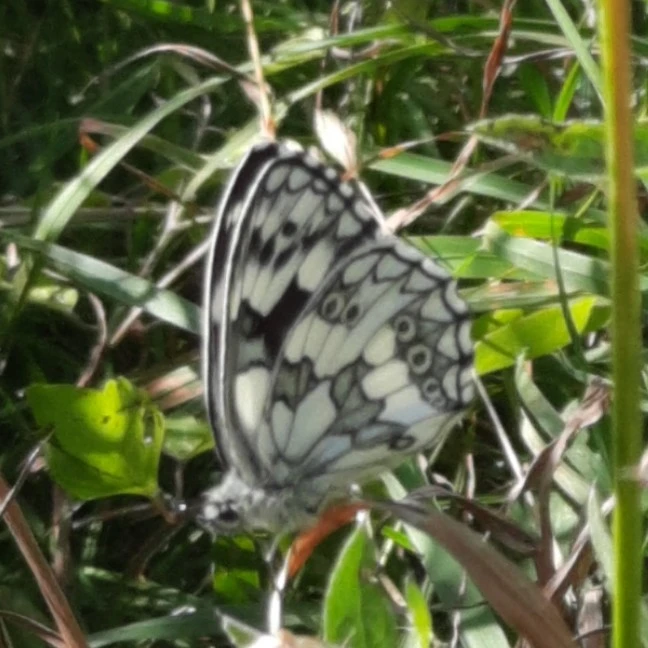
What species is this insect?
Melanargia galathea
